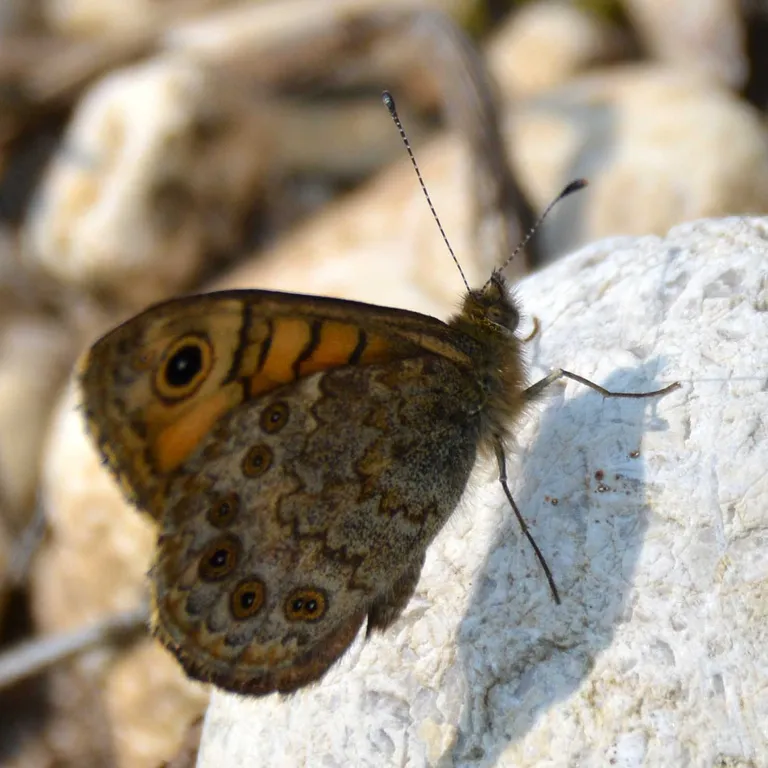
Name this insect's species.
Lasiommata megera (also Pararge megera)
